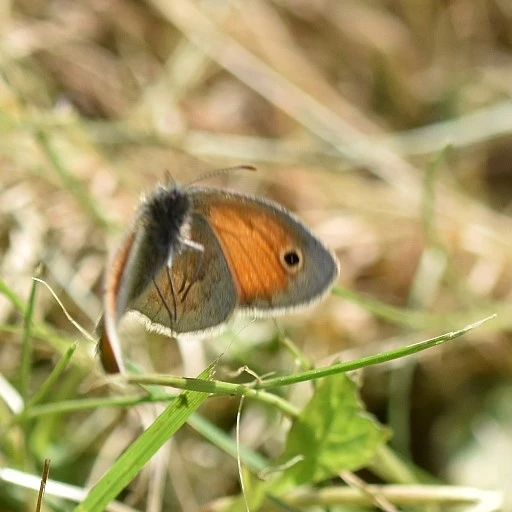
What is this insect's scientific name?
Coenonympha pamphilus
